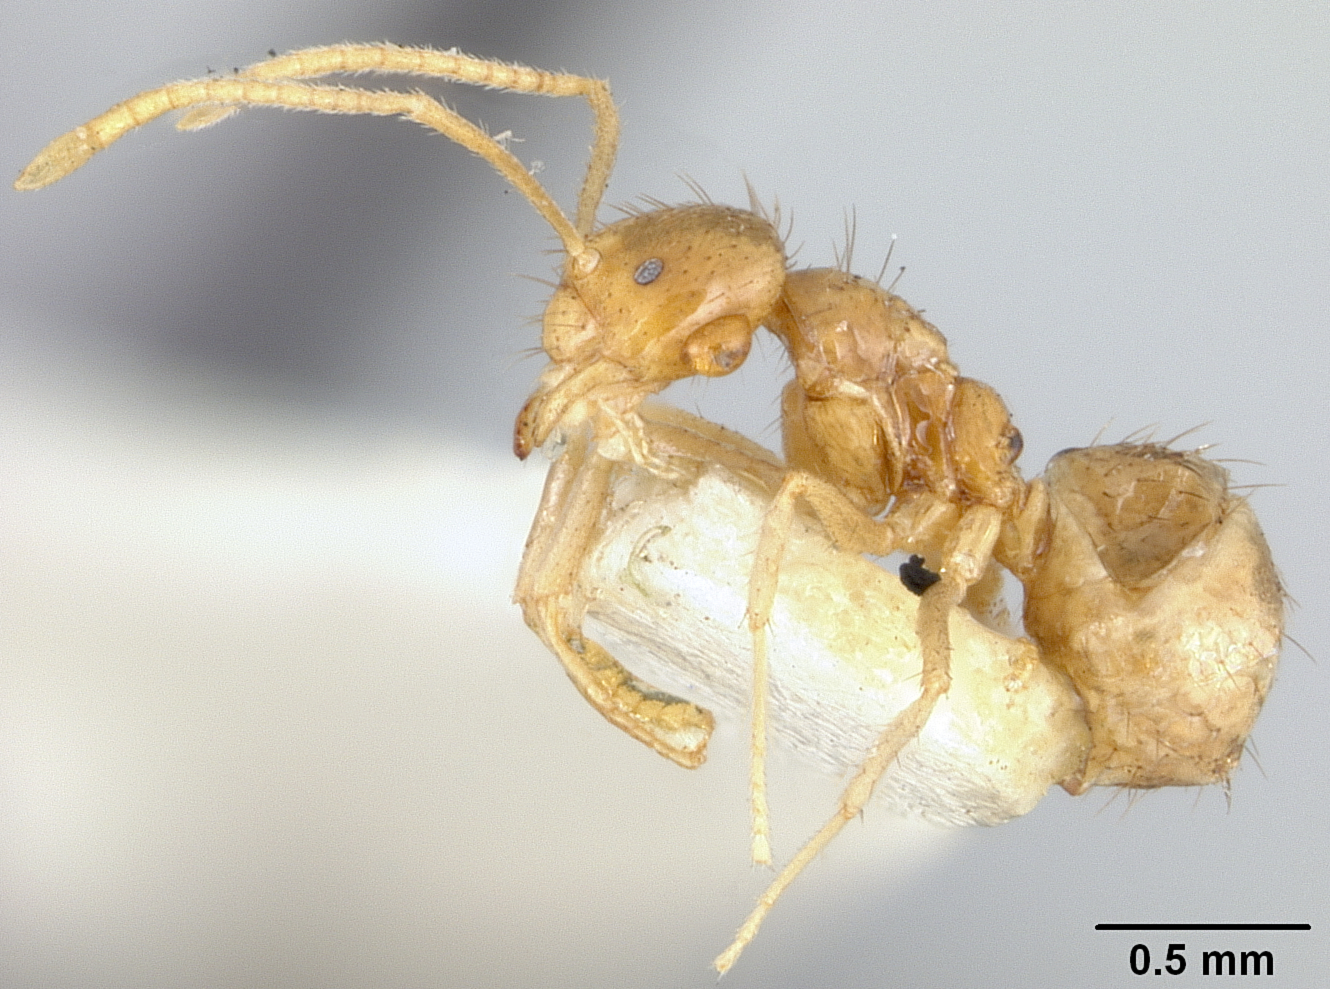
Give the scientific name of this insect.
Prenolepis vitiensis
